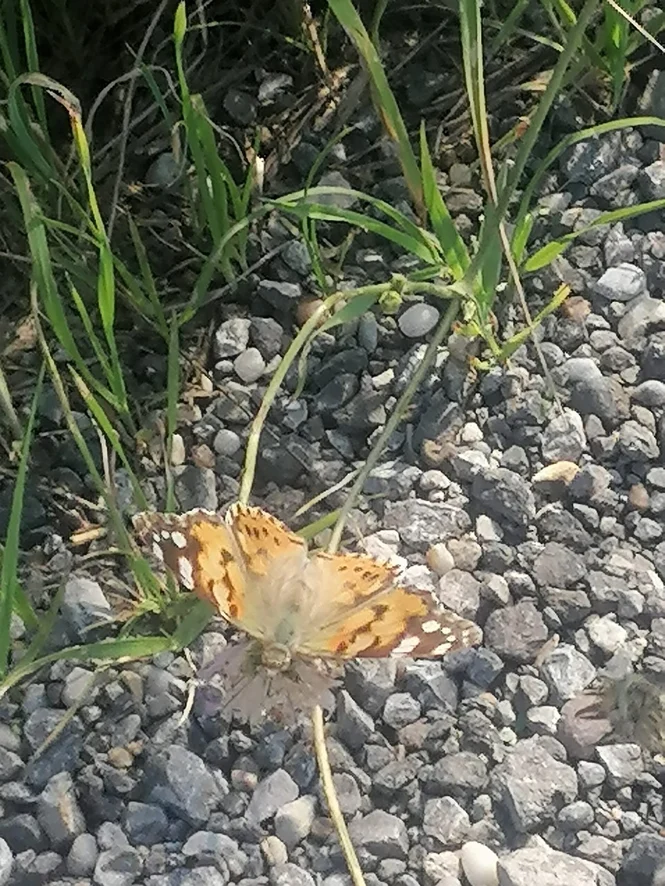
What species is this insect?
Vanessa cardui
